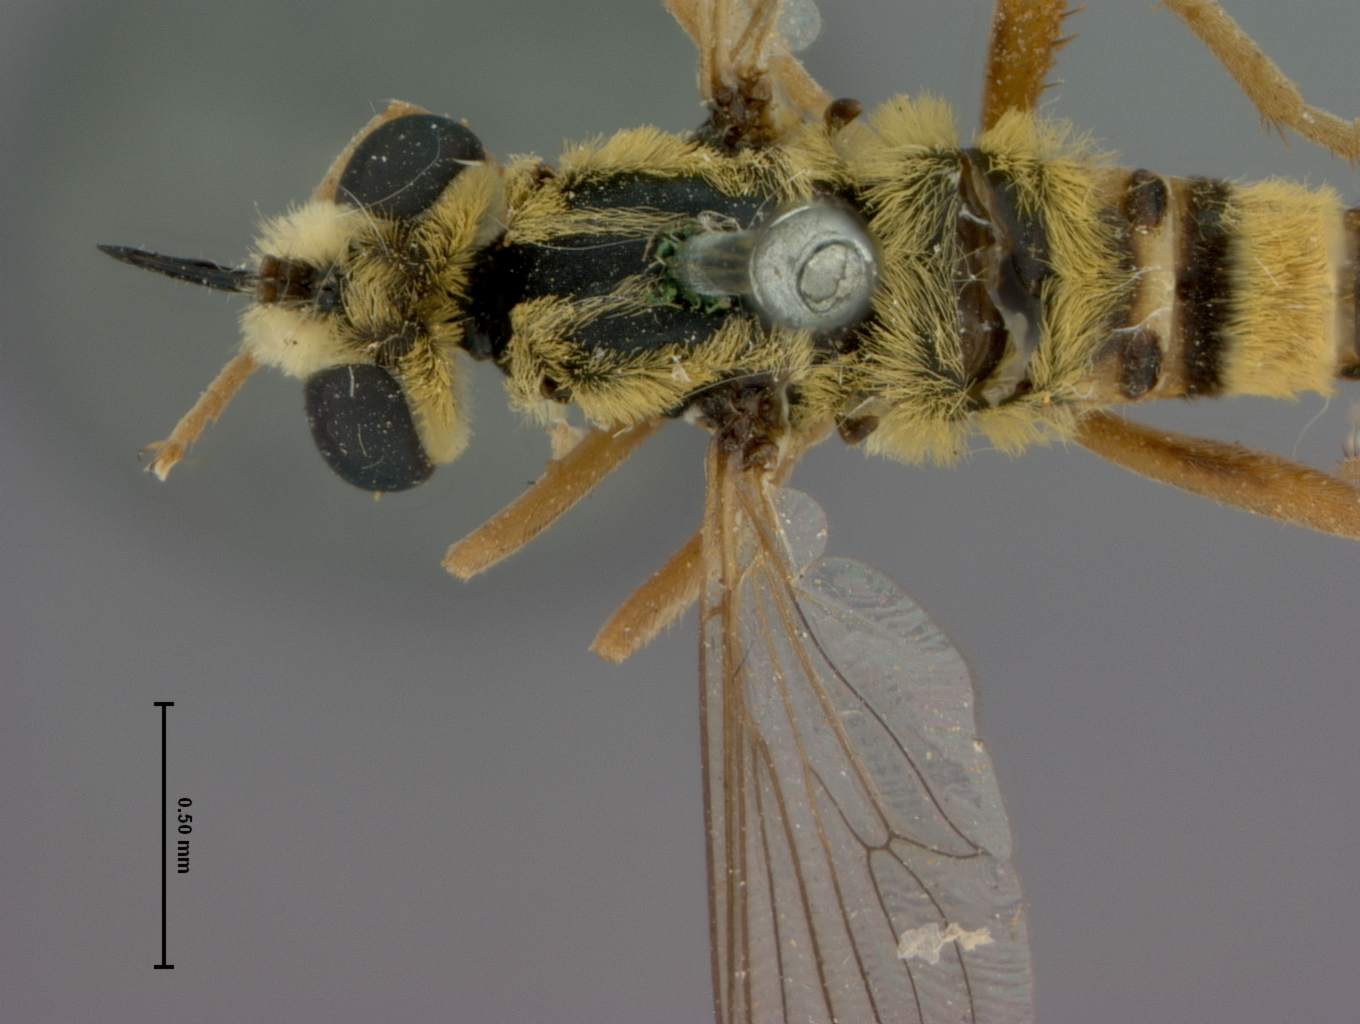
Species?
Leptomydas concinnus
